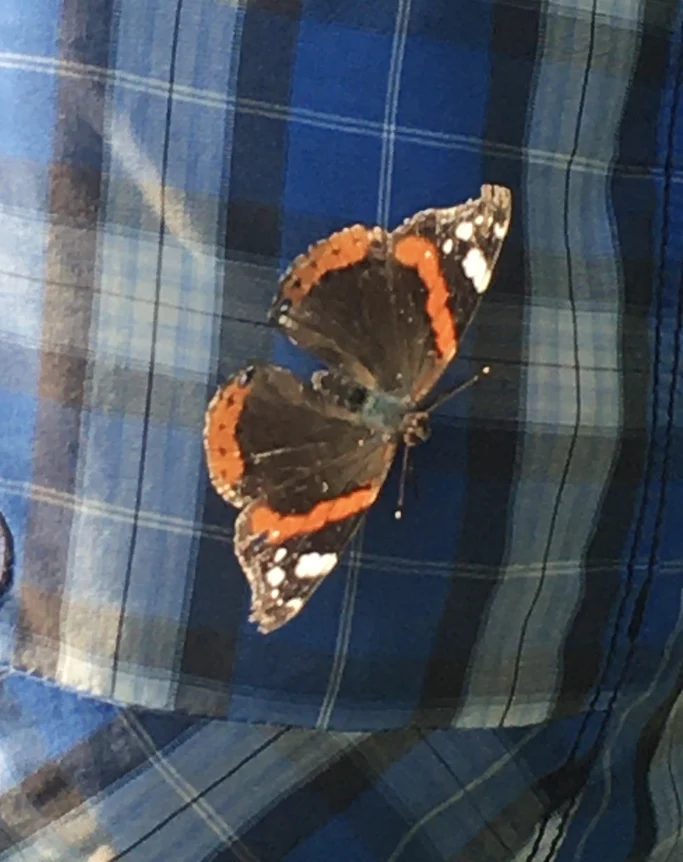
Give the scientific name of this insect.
Vanessa atalanta
